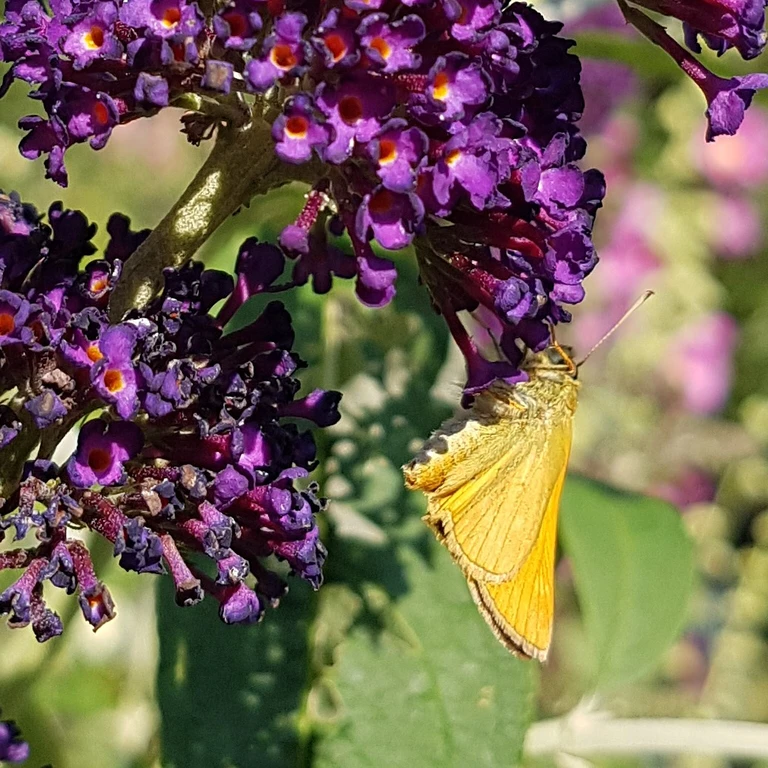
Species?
Ochlodes sylvanus (also Ochlodes venata)
